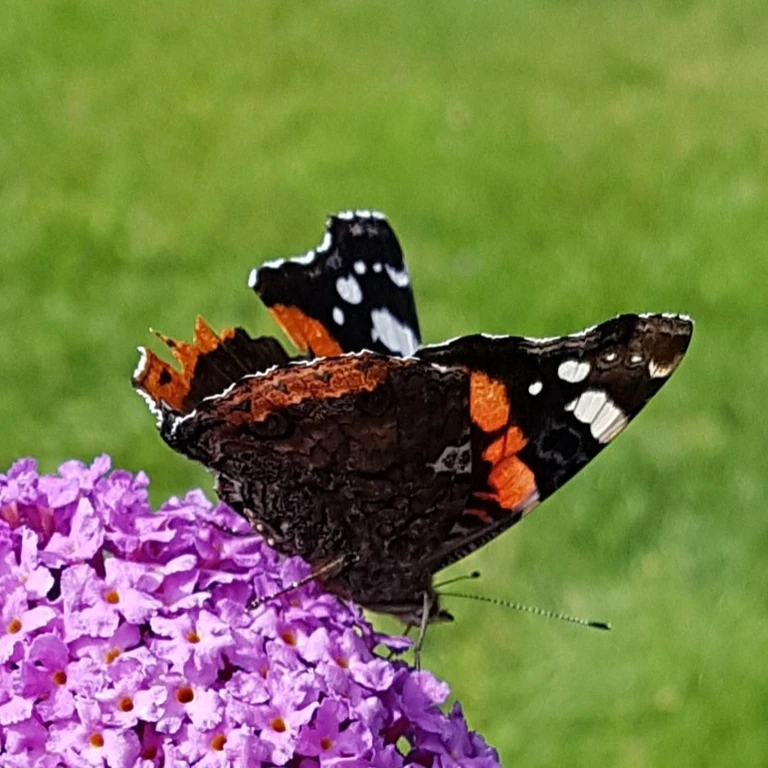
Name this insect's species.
Vanessa atalanta
